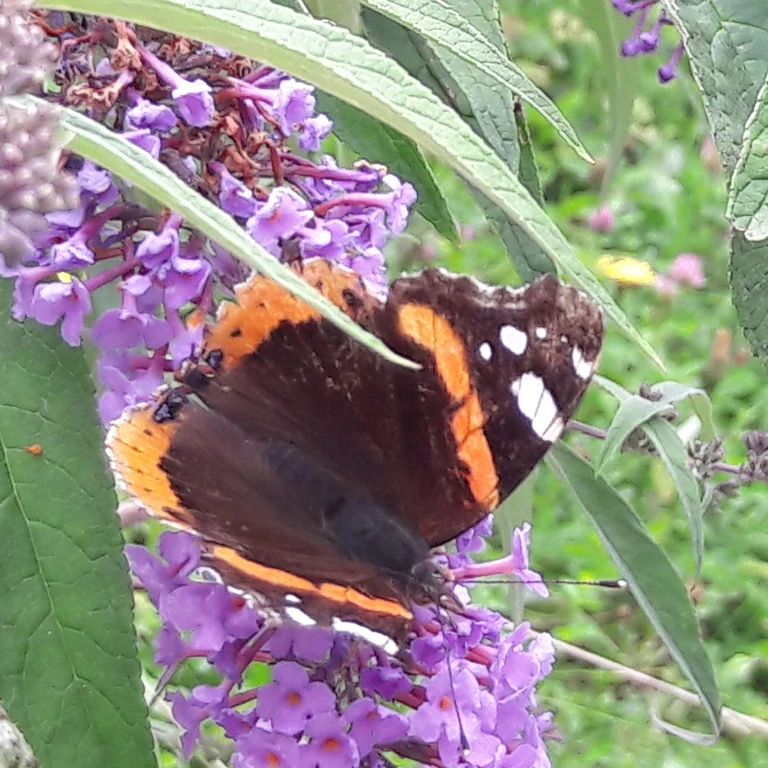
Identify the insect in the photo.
Vanessa atalanta
